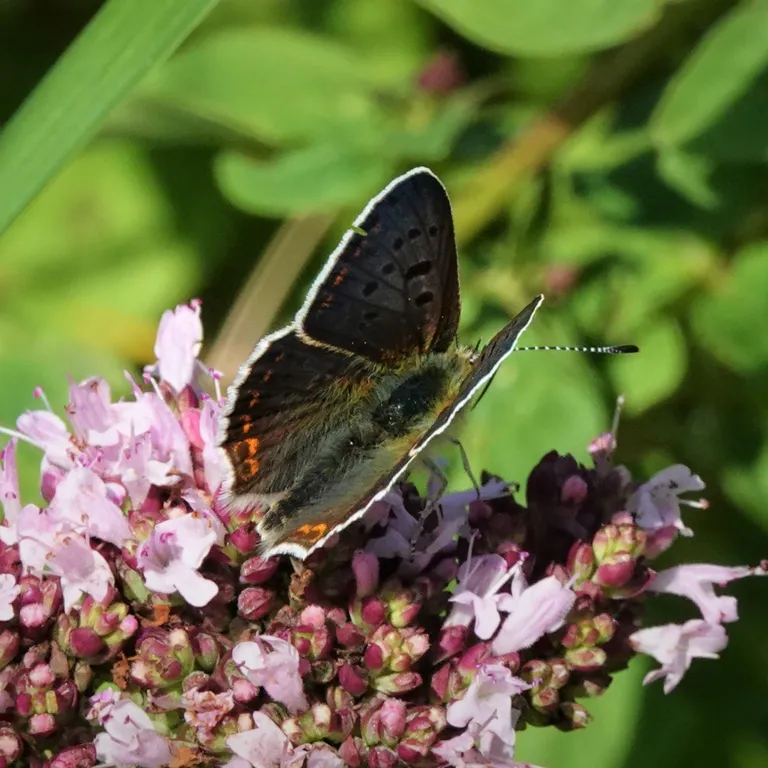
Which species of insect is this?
Lycaena tityrus (also Loweia tityrus)
